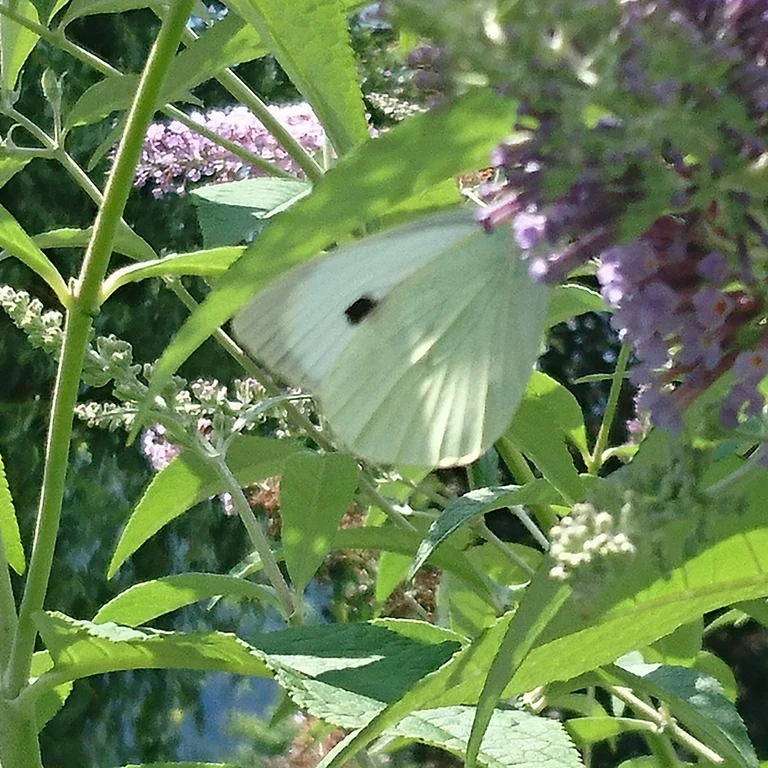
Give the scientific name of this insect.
Pieris brassicae
